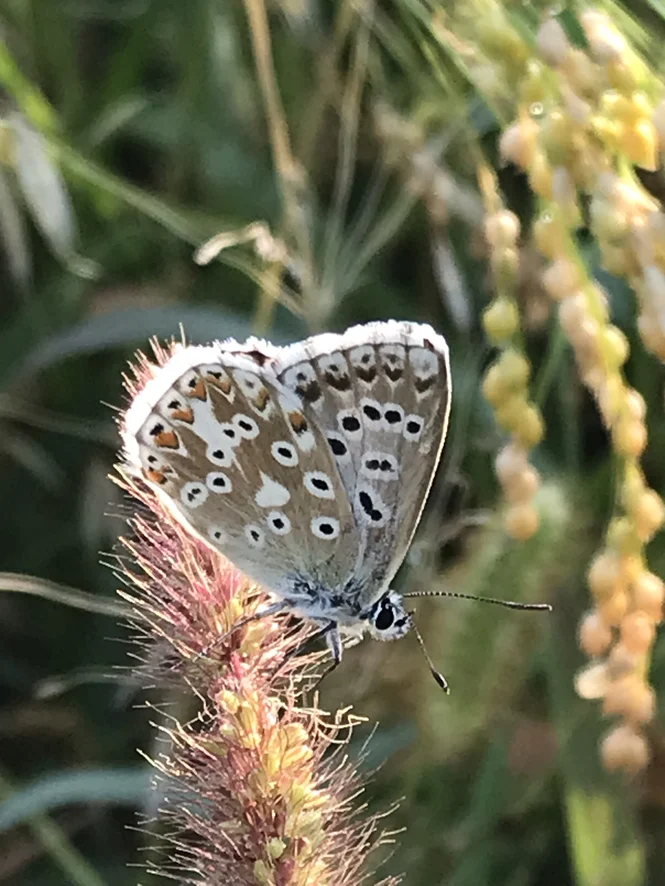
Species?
Lysandra coridon
